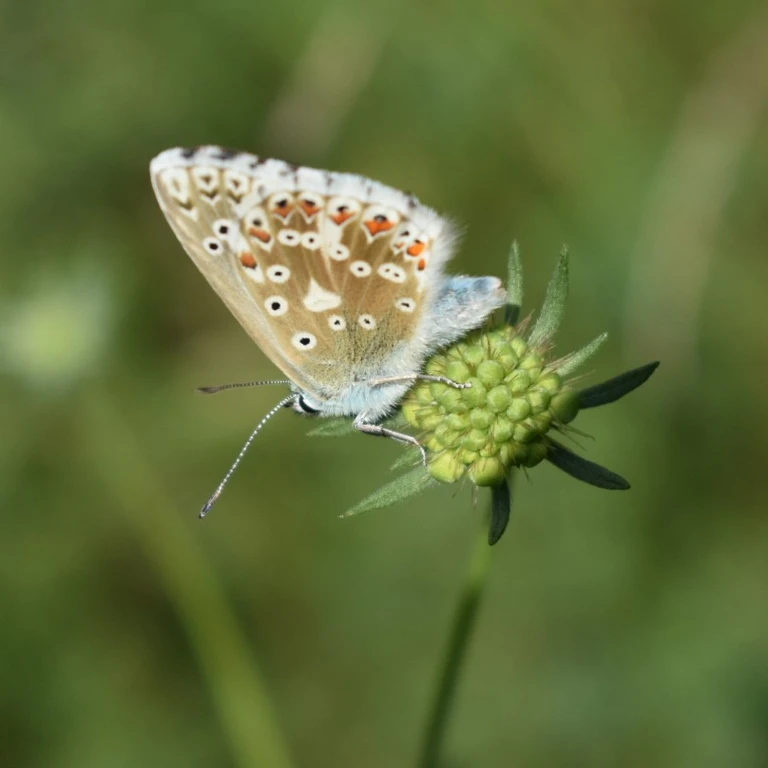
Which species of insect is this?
Lysandra coridon
